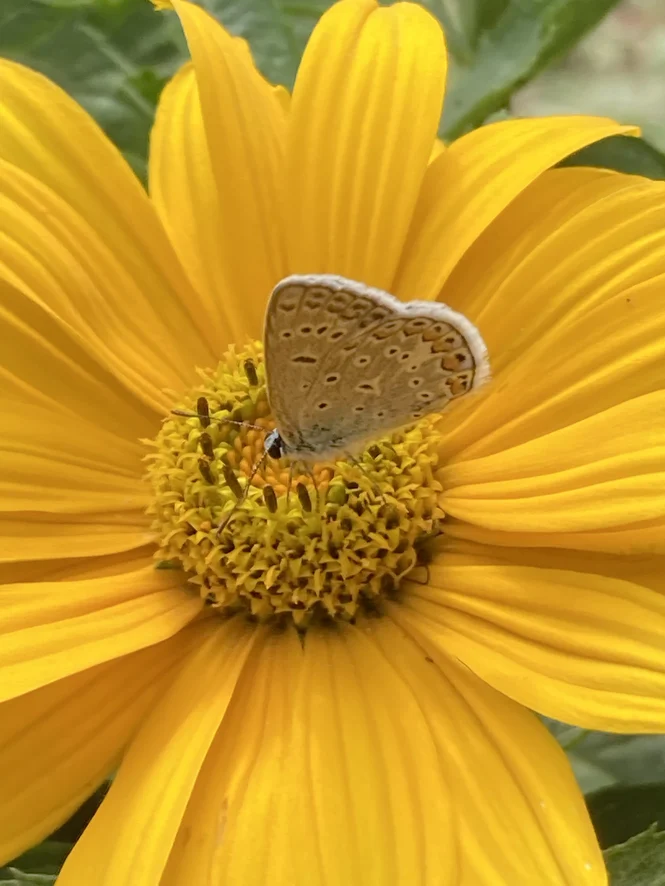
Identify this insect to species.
Polyommatus icarus
